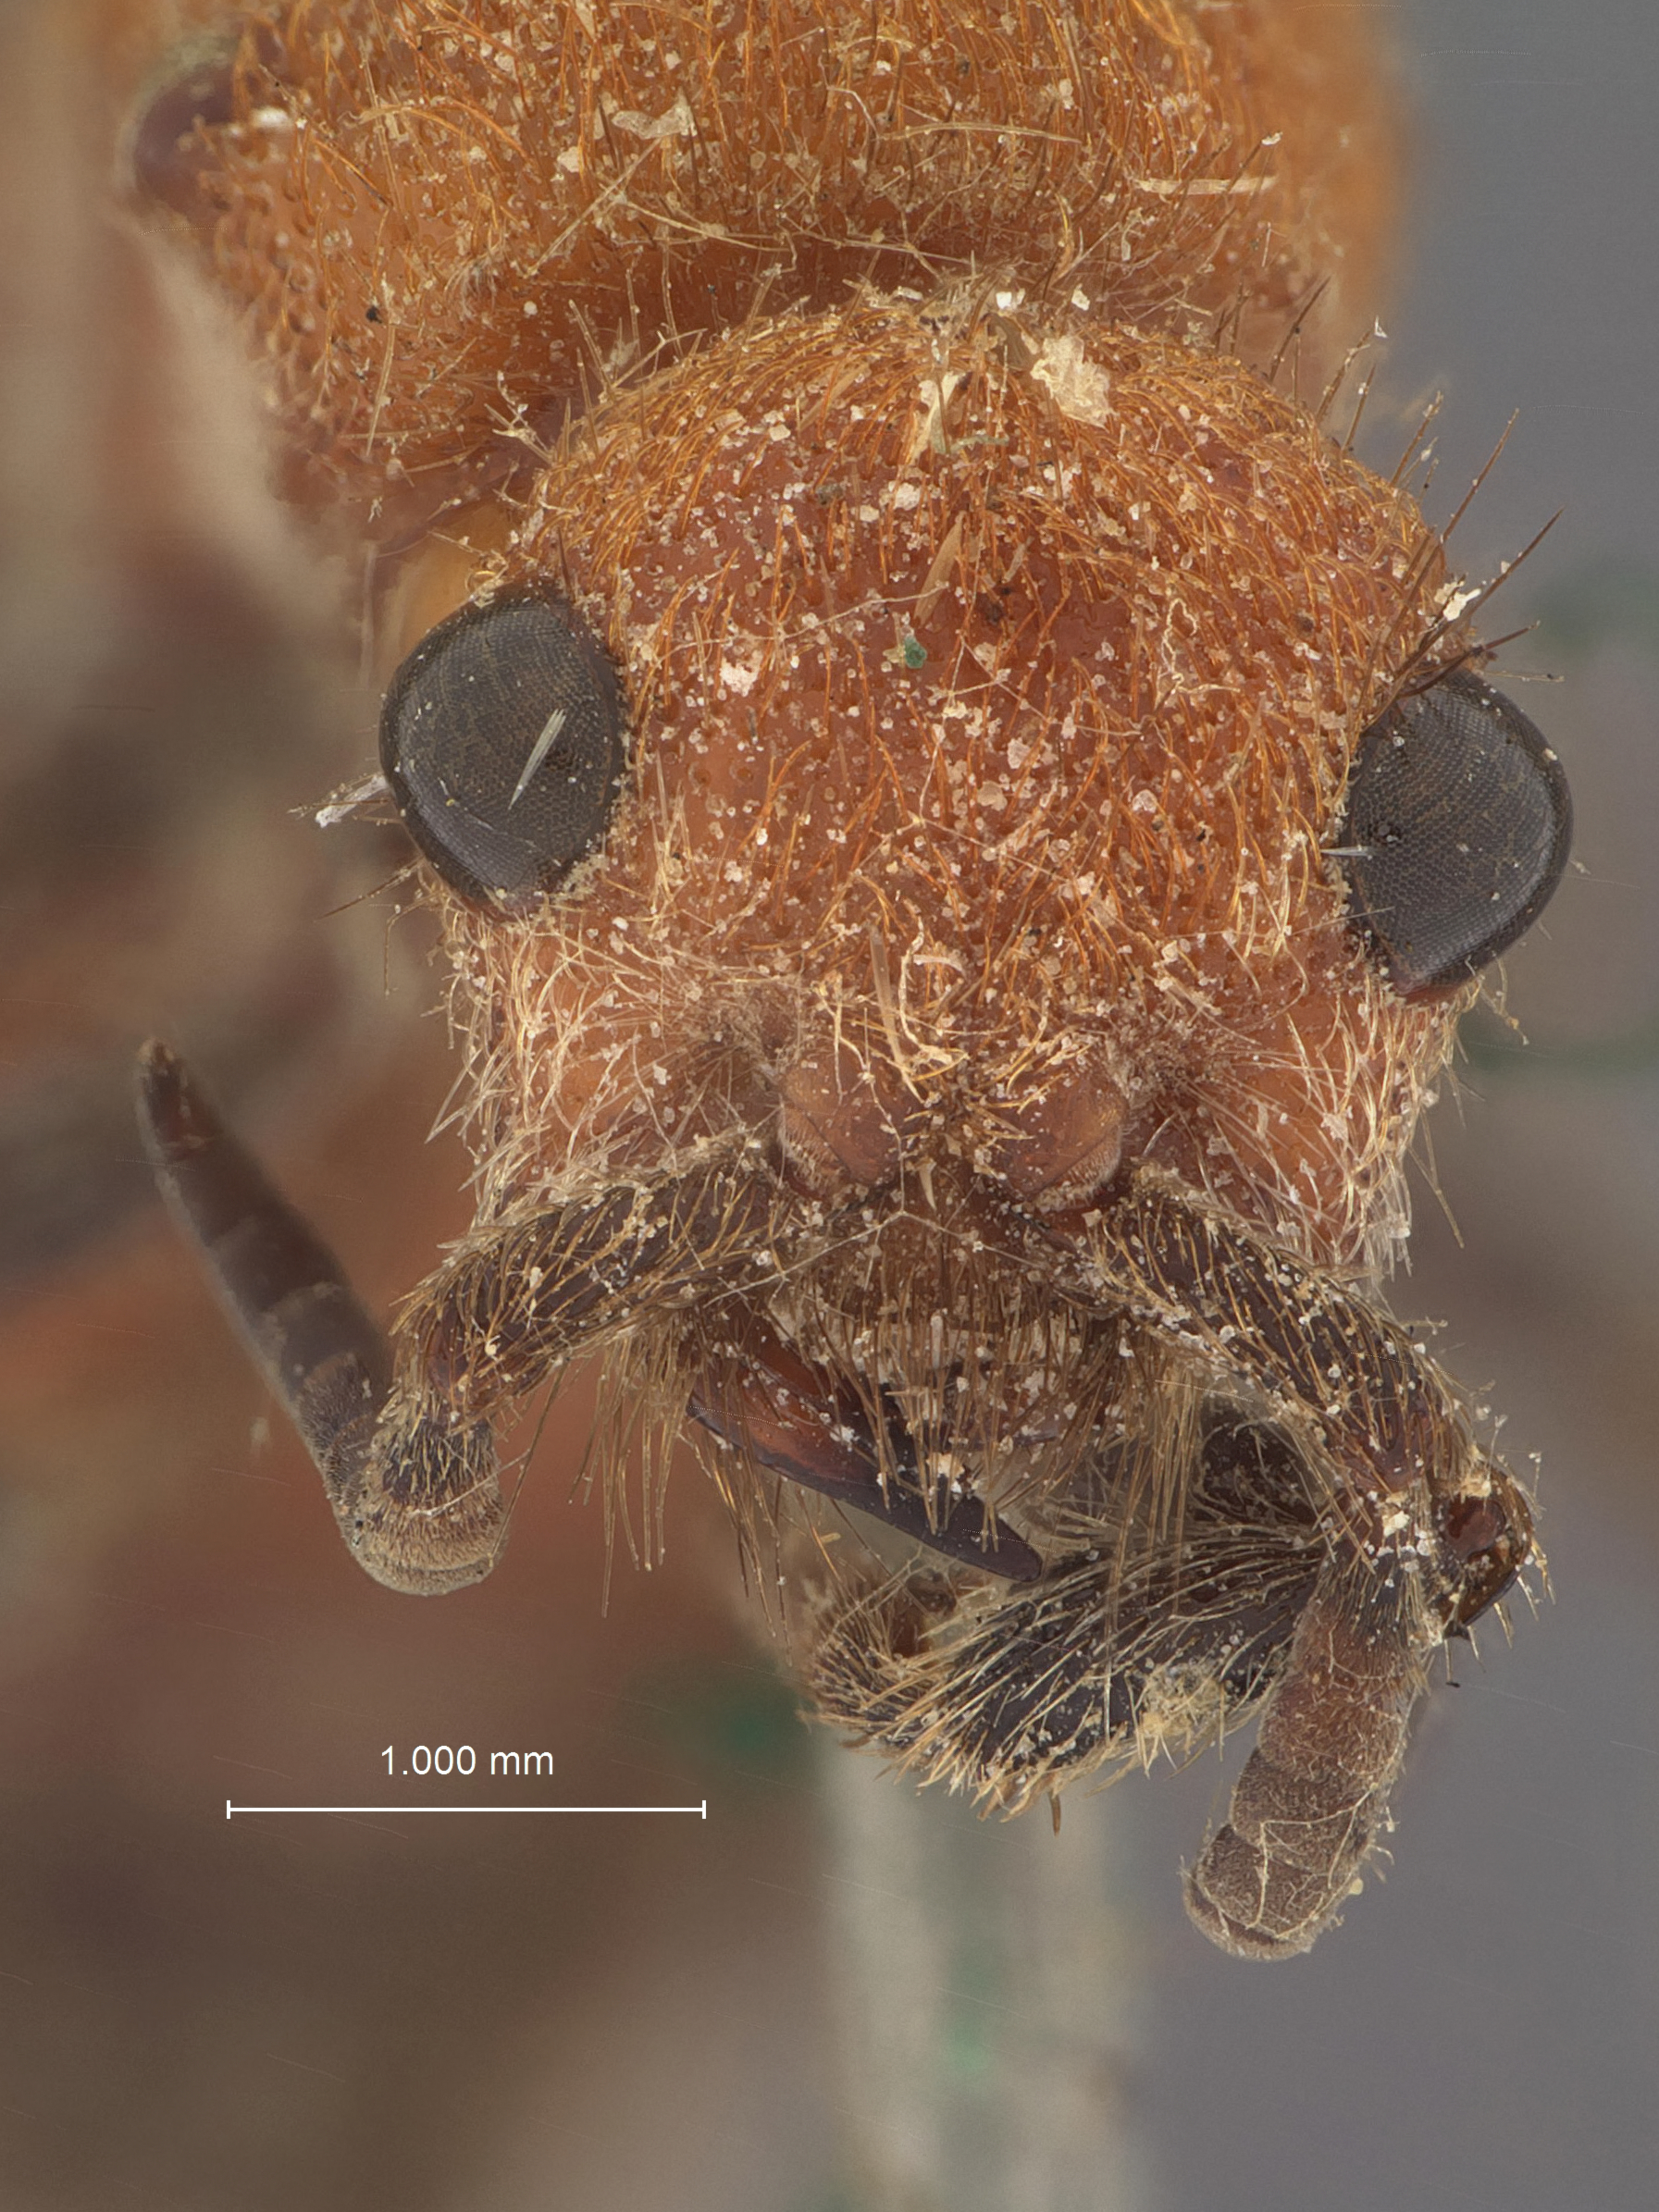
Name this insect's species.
Dasymutilla carolina
